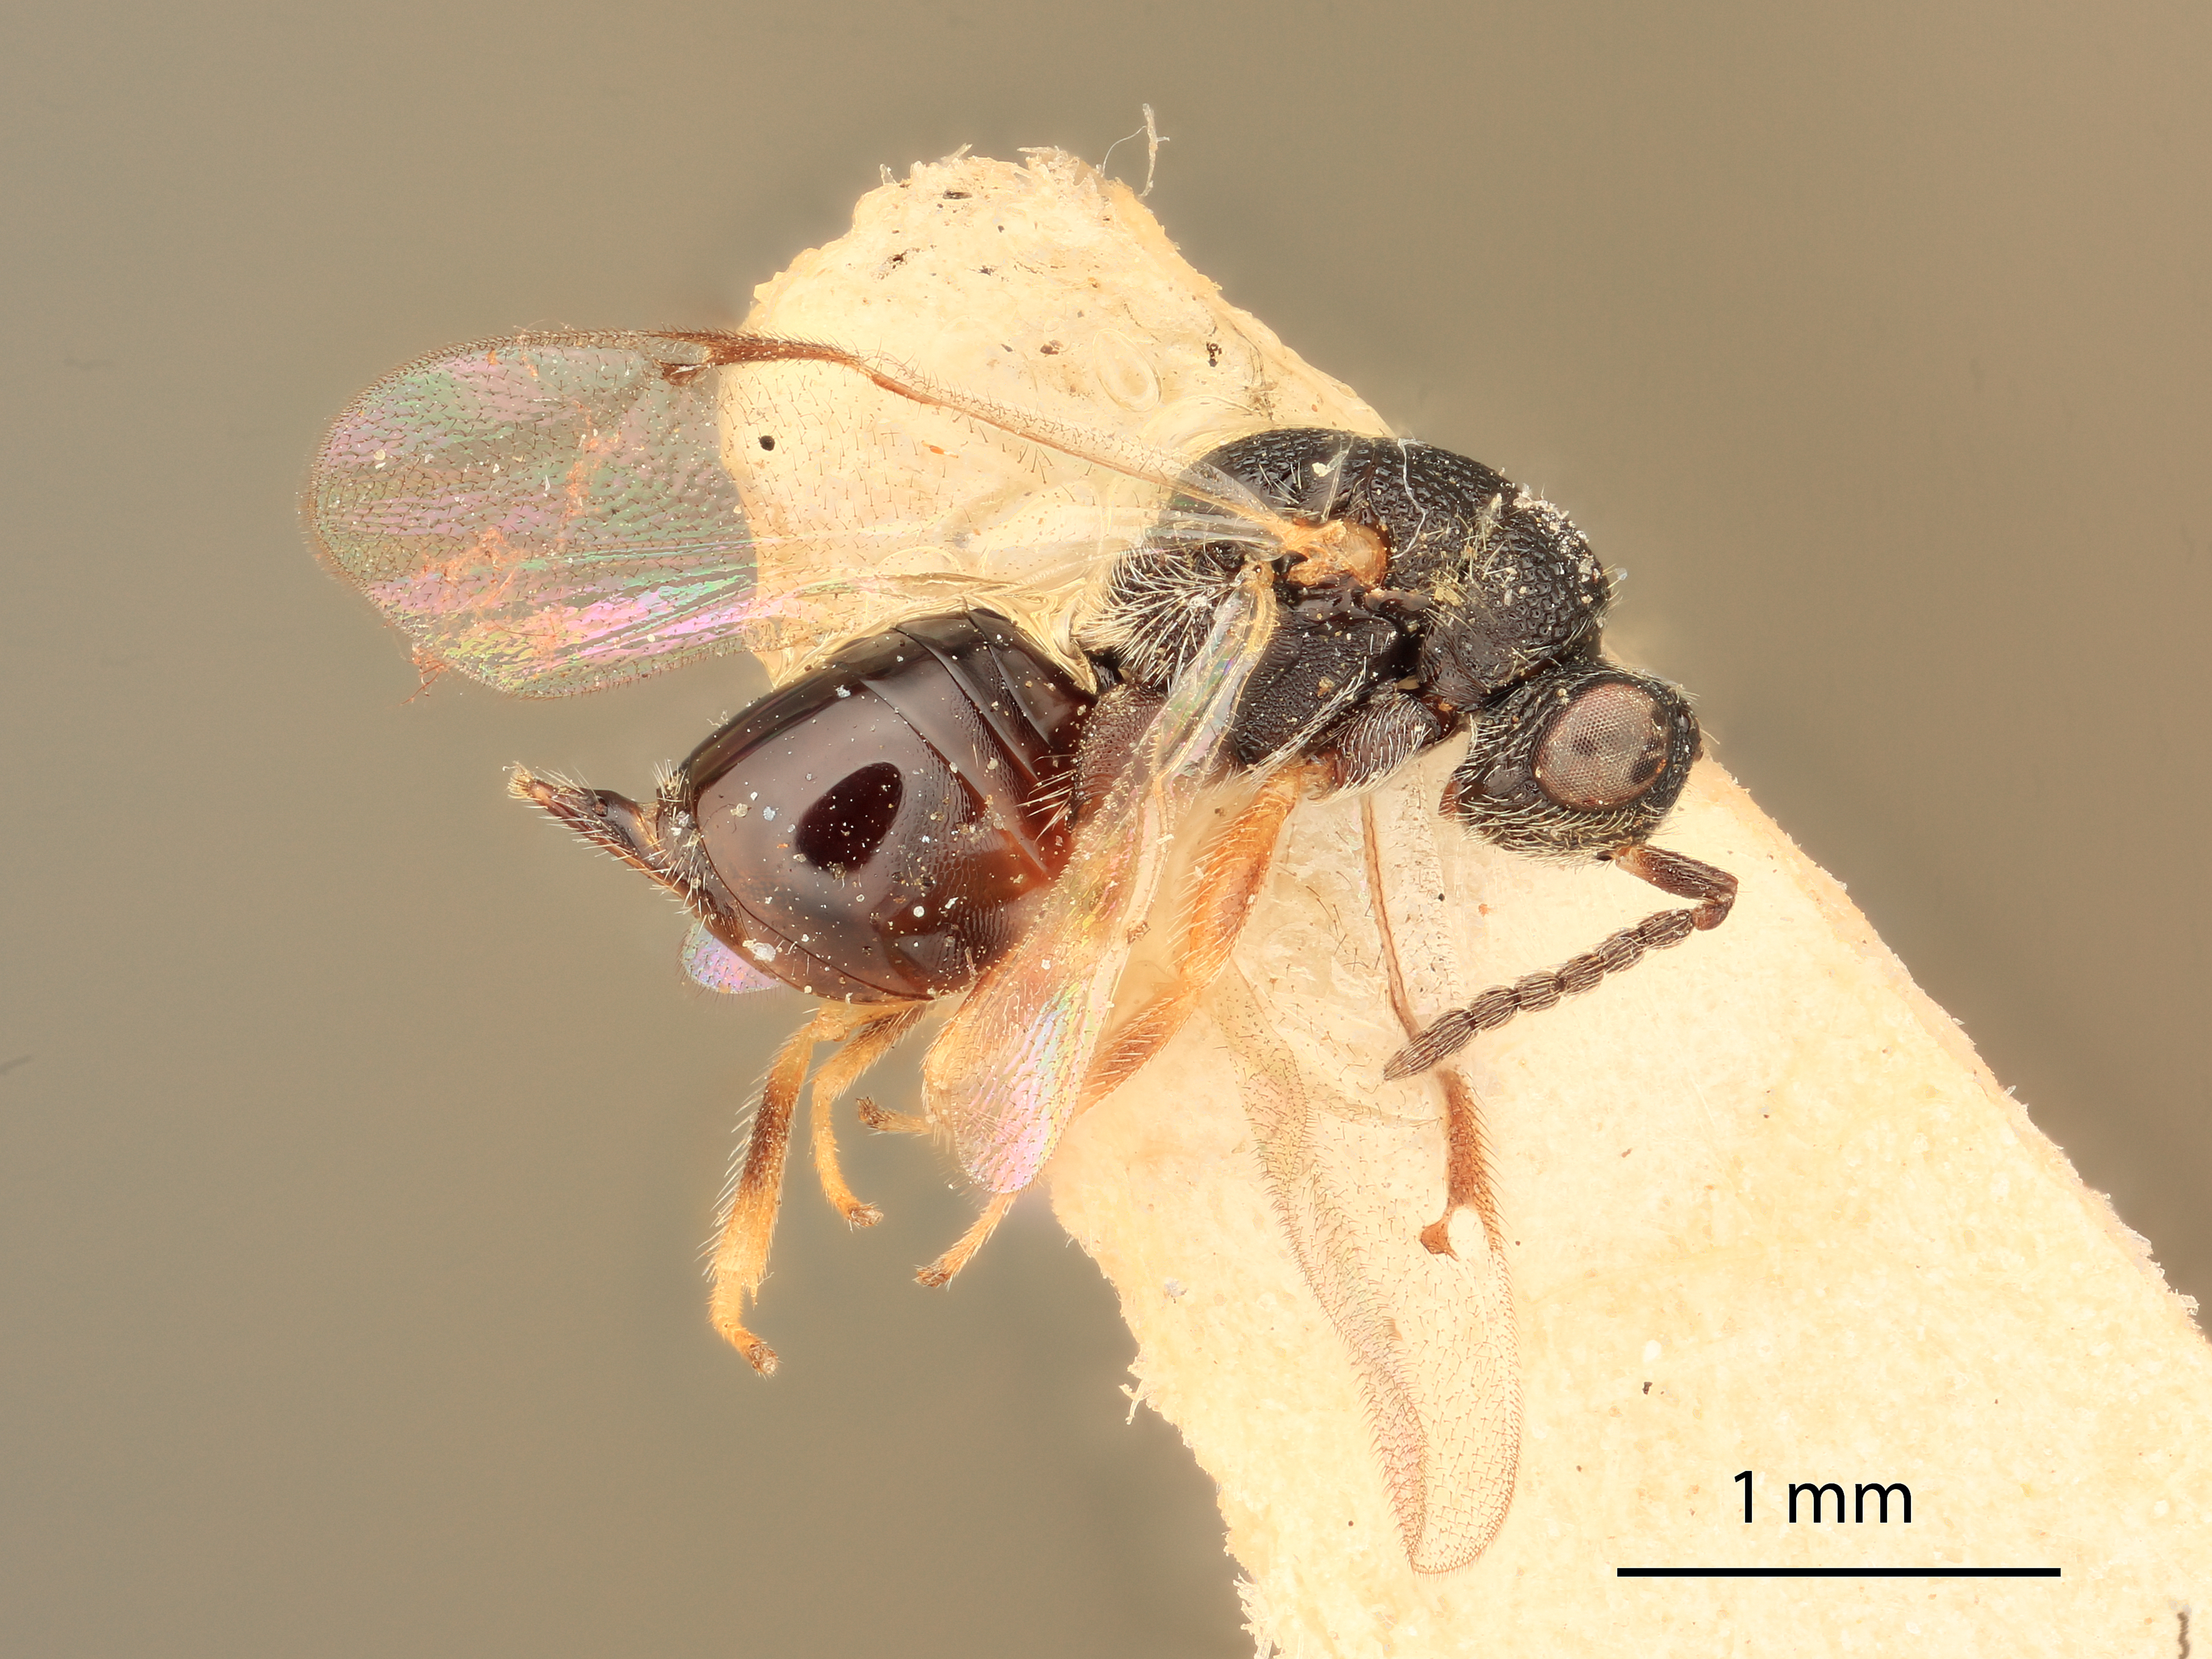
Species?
Eurytoma quadrata
